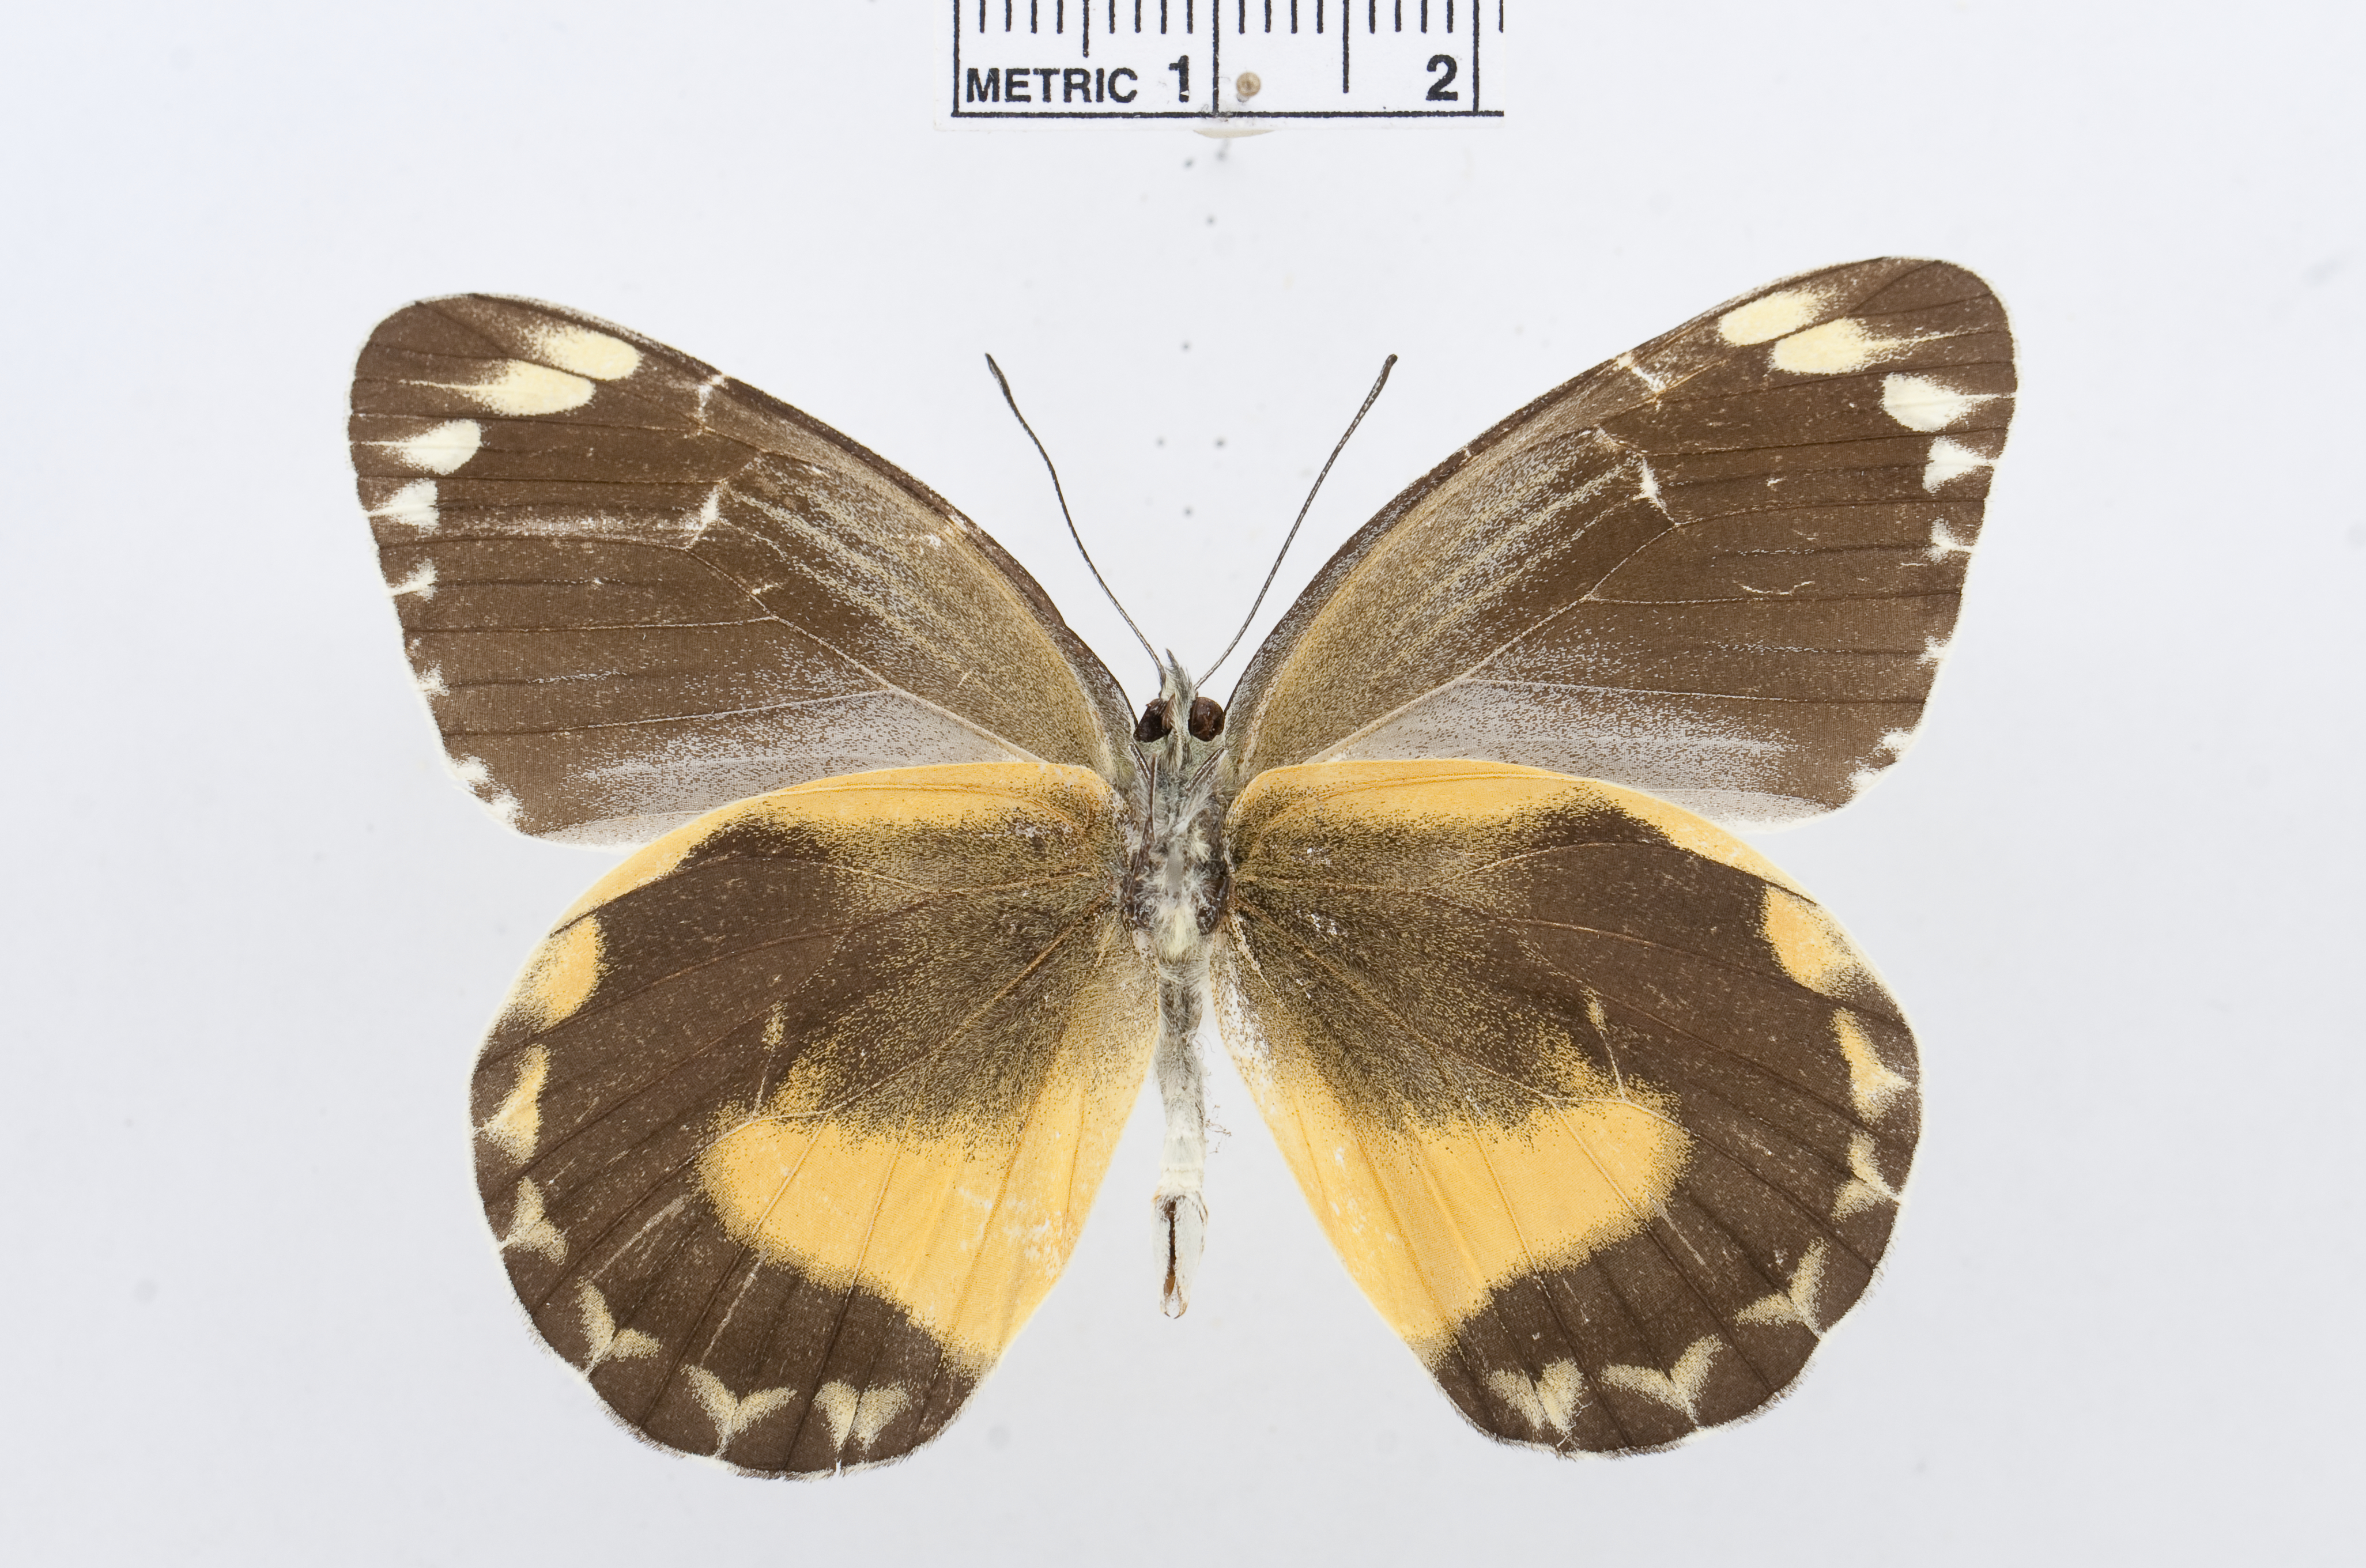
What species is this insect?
Delias chrysomelaena
